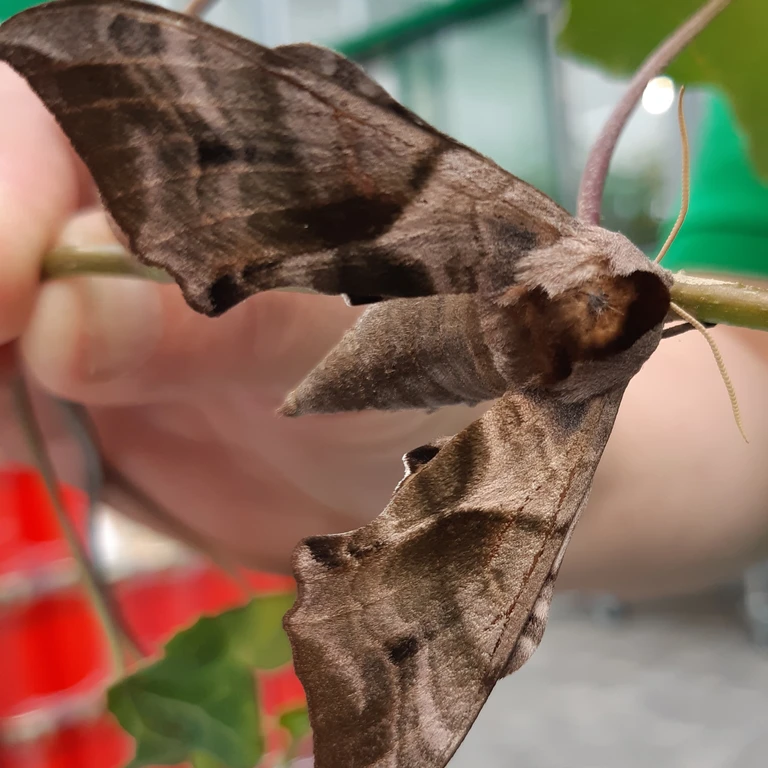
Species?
Smerinthus ocellata
